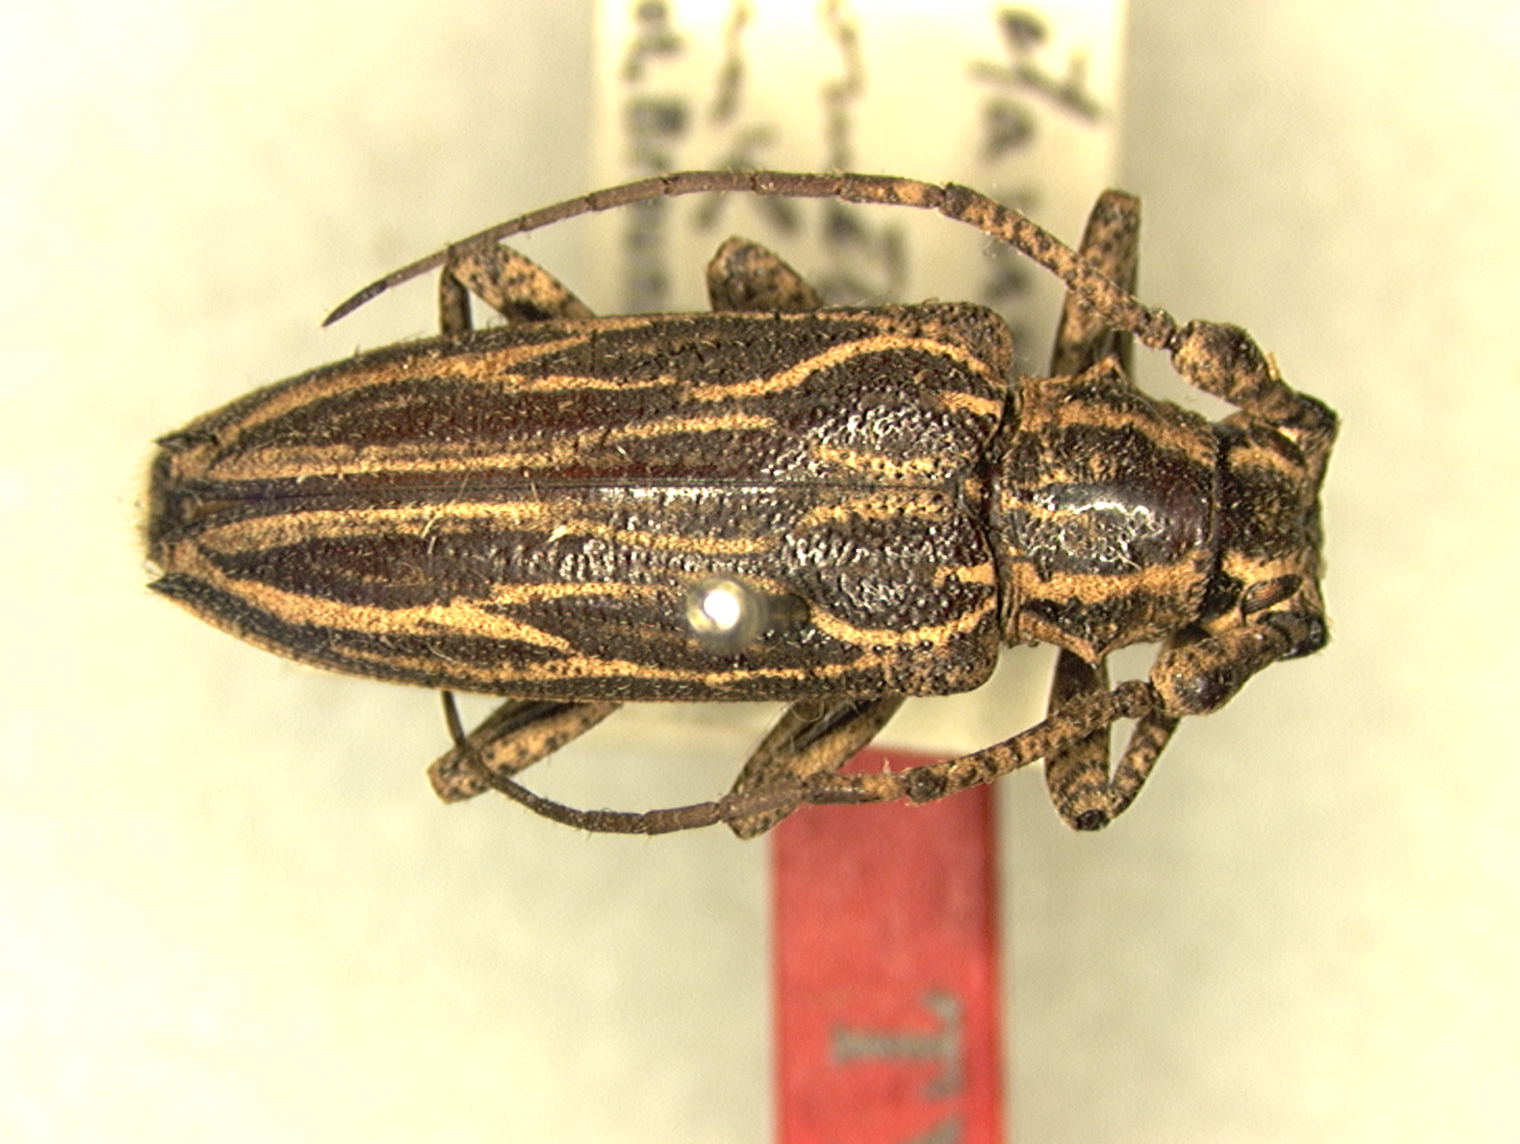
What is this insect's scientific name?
Metamulciber geometricus
